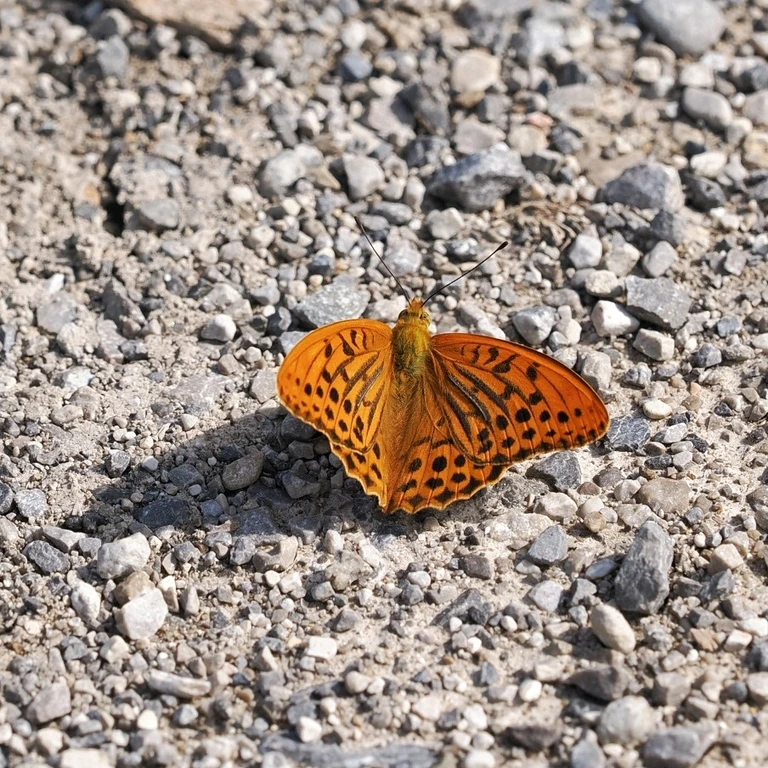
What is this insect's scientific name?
Argynnis paphia
